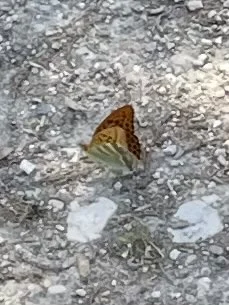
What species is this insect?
Argynnis paphia
